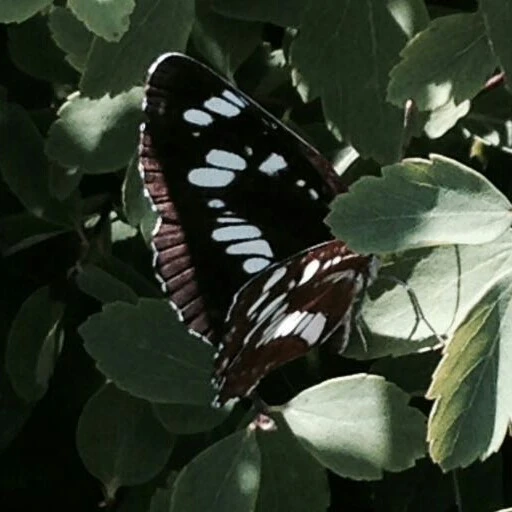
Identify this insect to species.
Neptis rivularis
